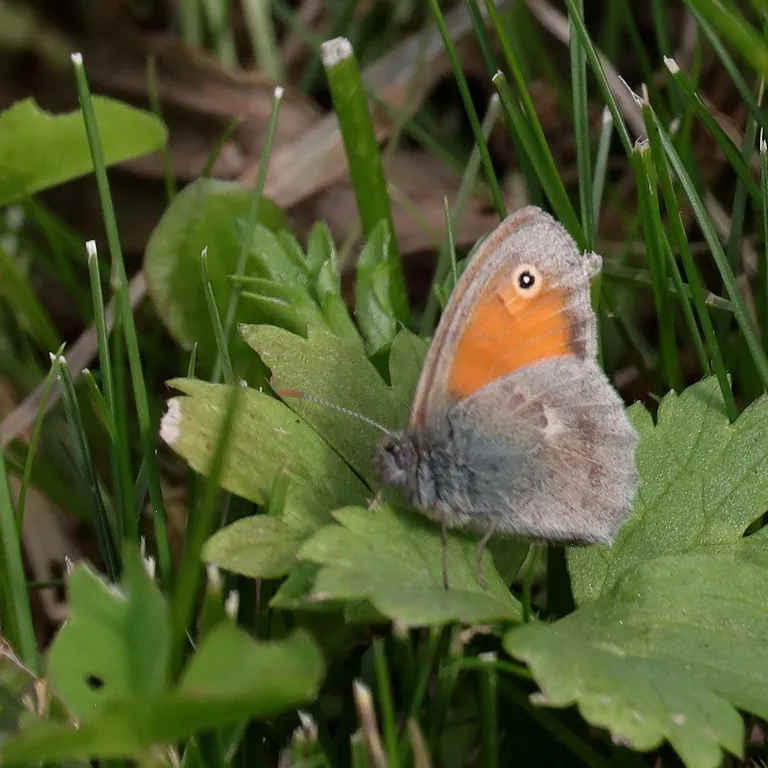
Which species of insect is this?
Coenonympha pamphilus
